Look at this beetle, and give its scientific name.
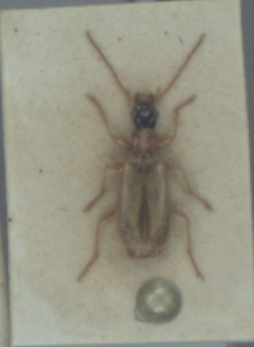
Demetrias atricapillus
